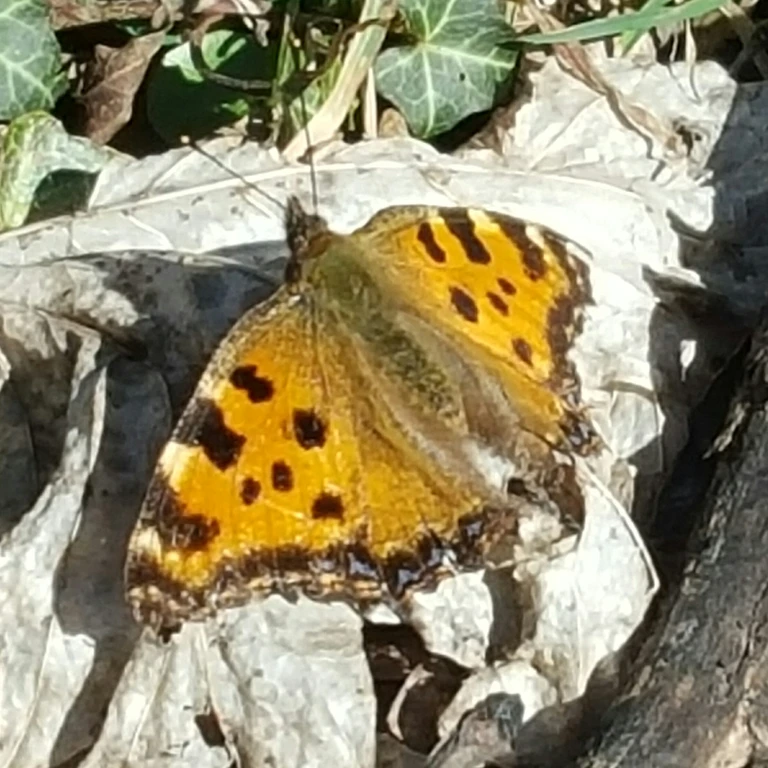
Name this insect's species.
Nymphalis polychloros
